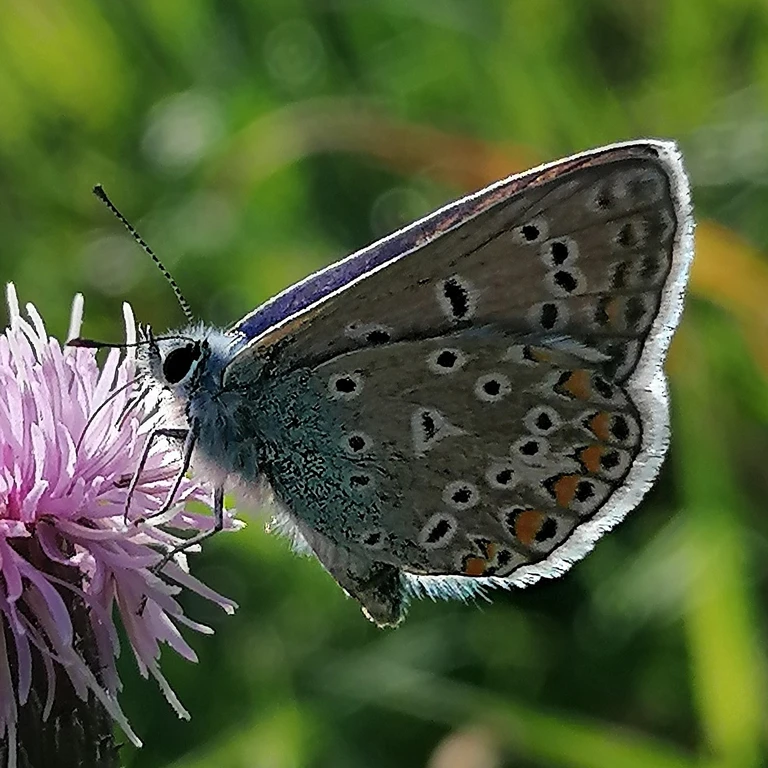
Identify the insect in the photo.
Polyommatus icarus
